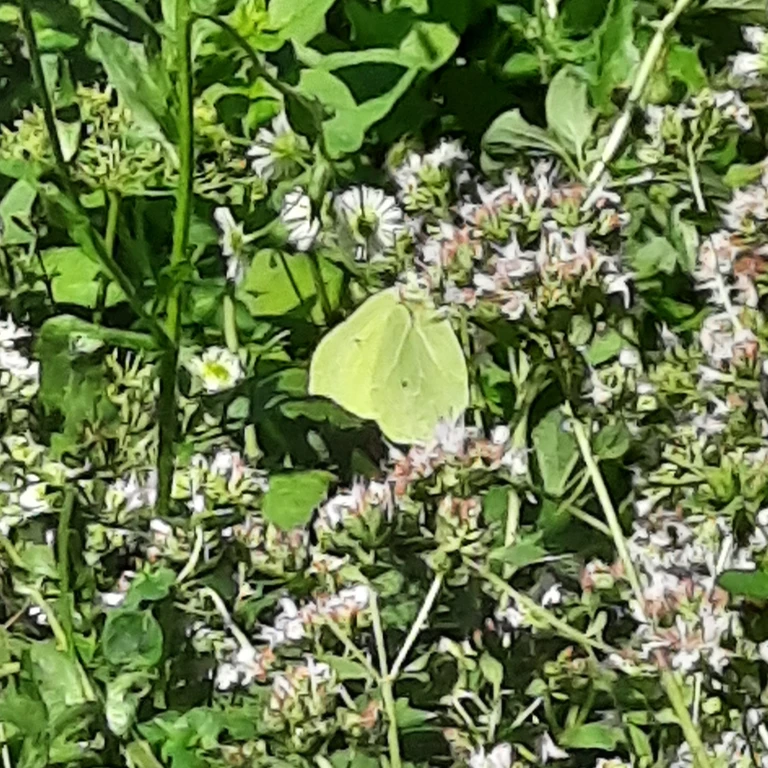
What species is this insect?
Gonepteryx rhamni
